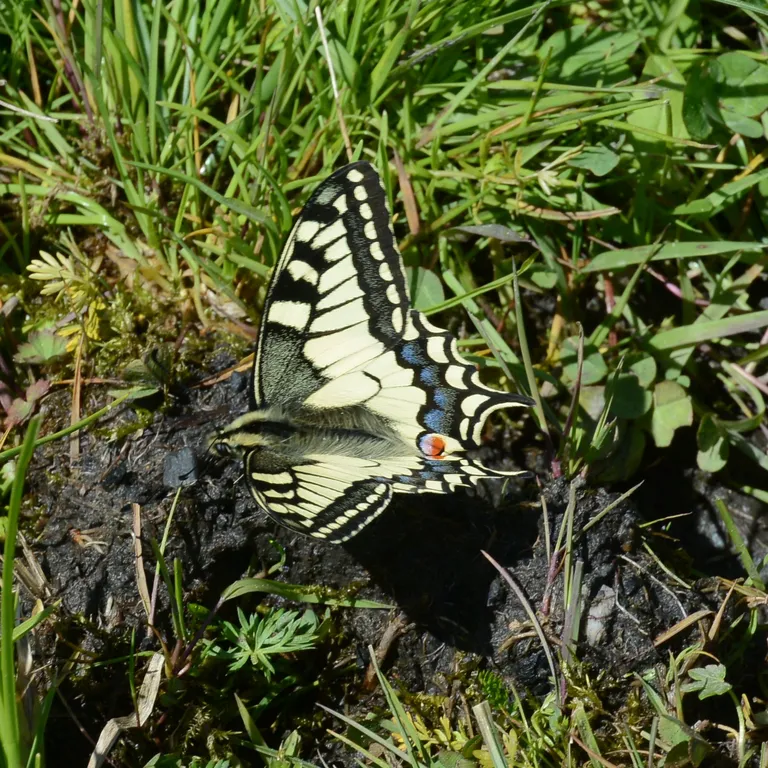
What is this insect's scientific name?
Papilio machaon
